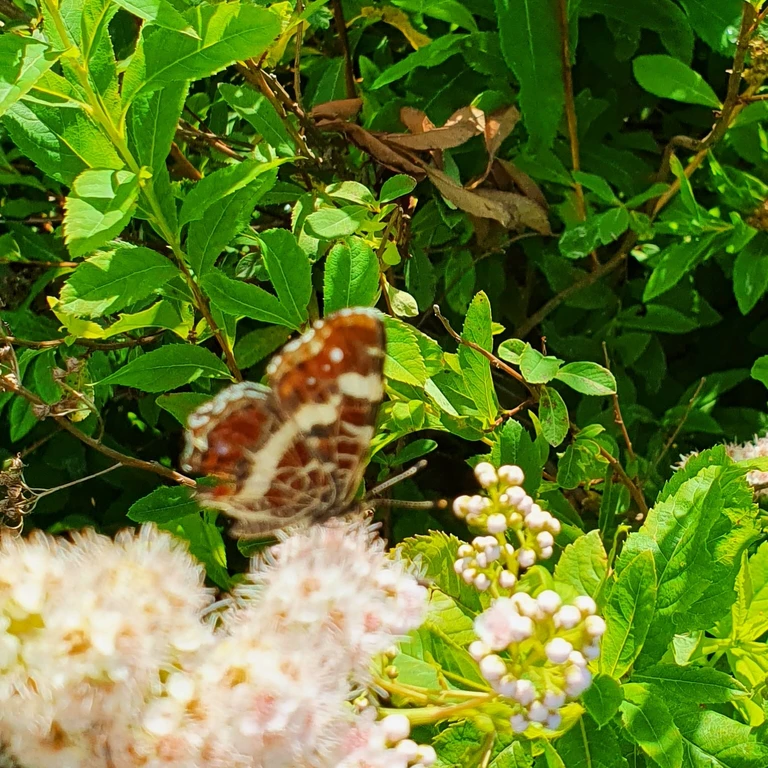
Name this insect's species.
Araschnia levana
